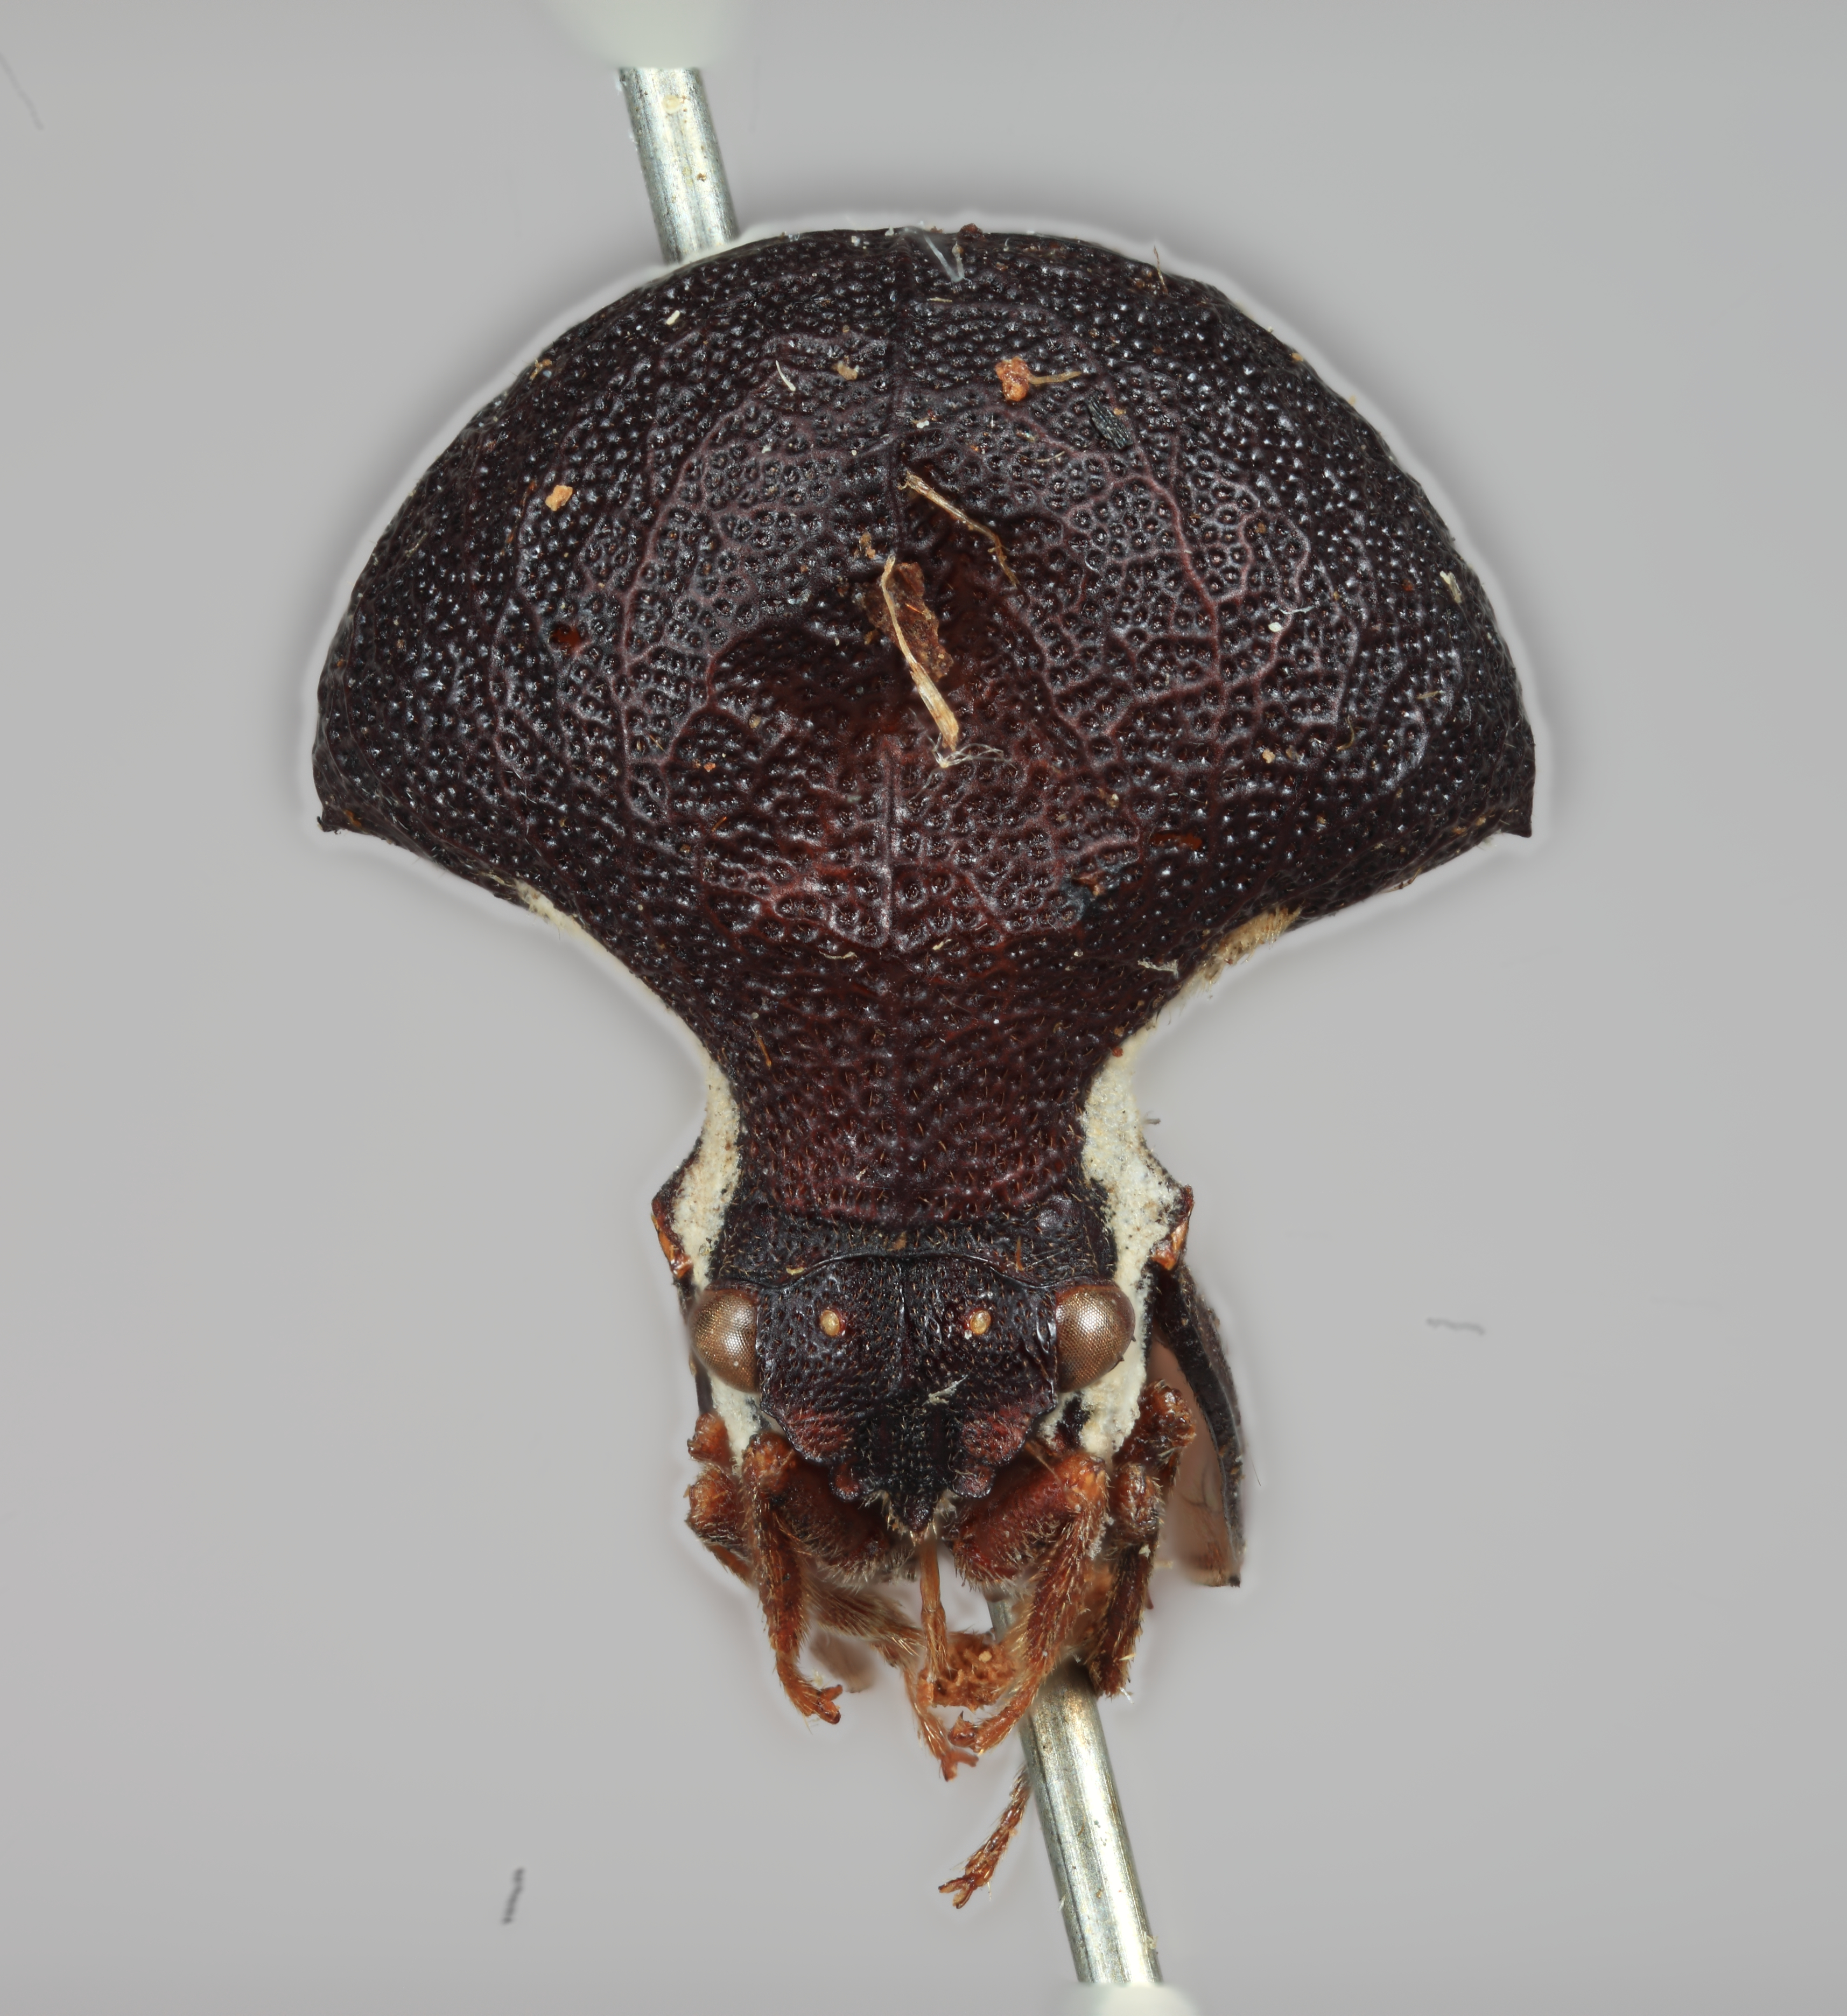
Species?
Emphusis globosus
